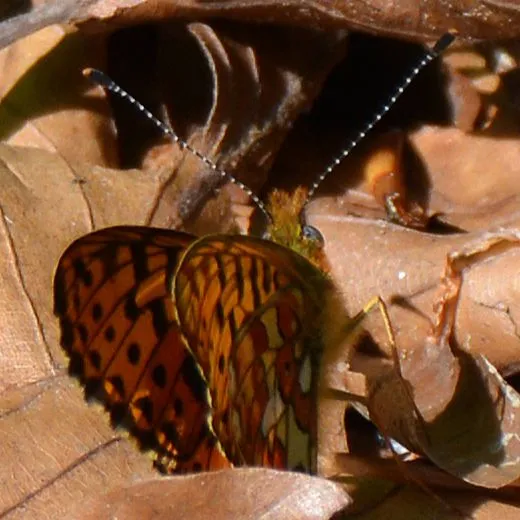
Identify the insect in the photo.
Boloria euphrosyne (also Clossiana euphrosyne)
